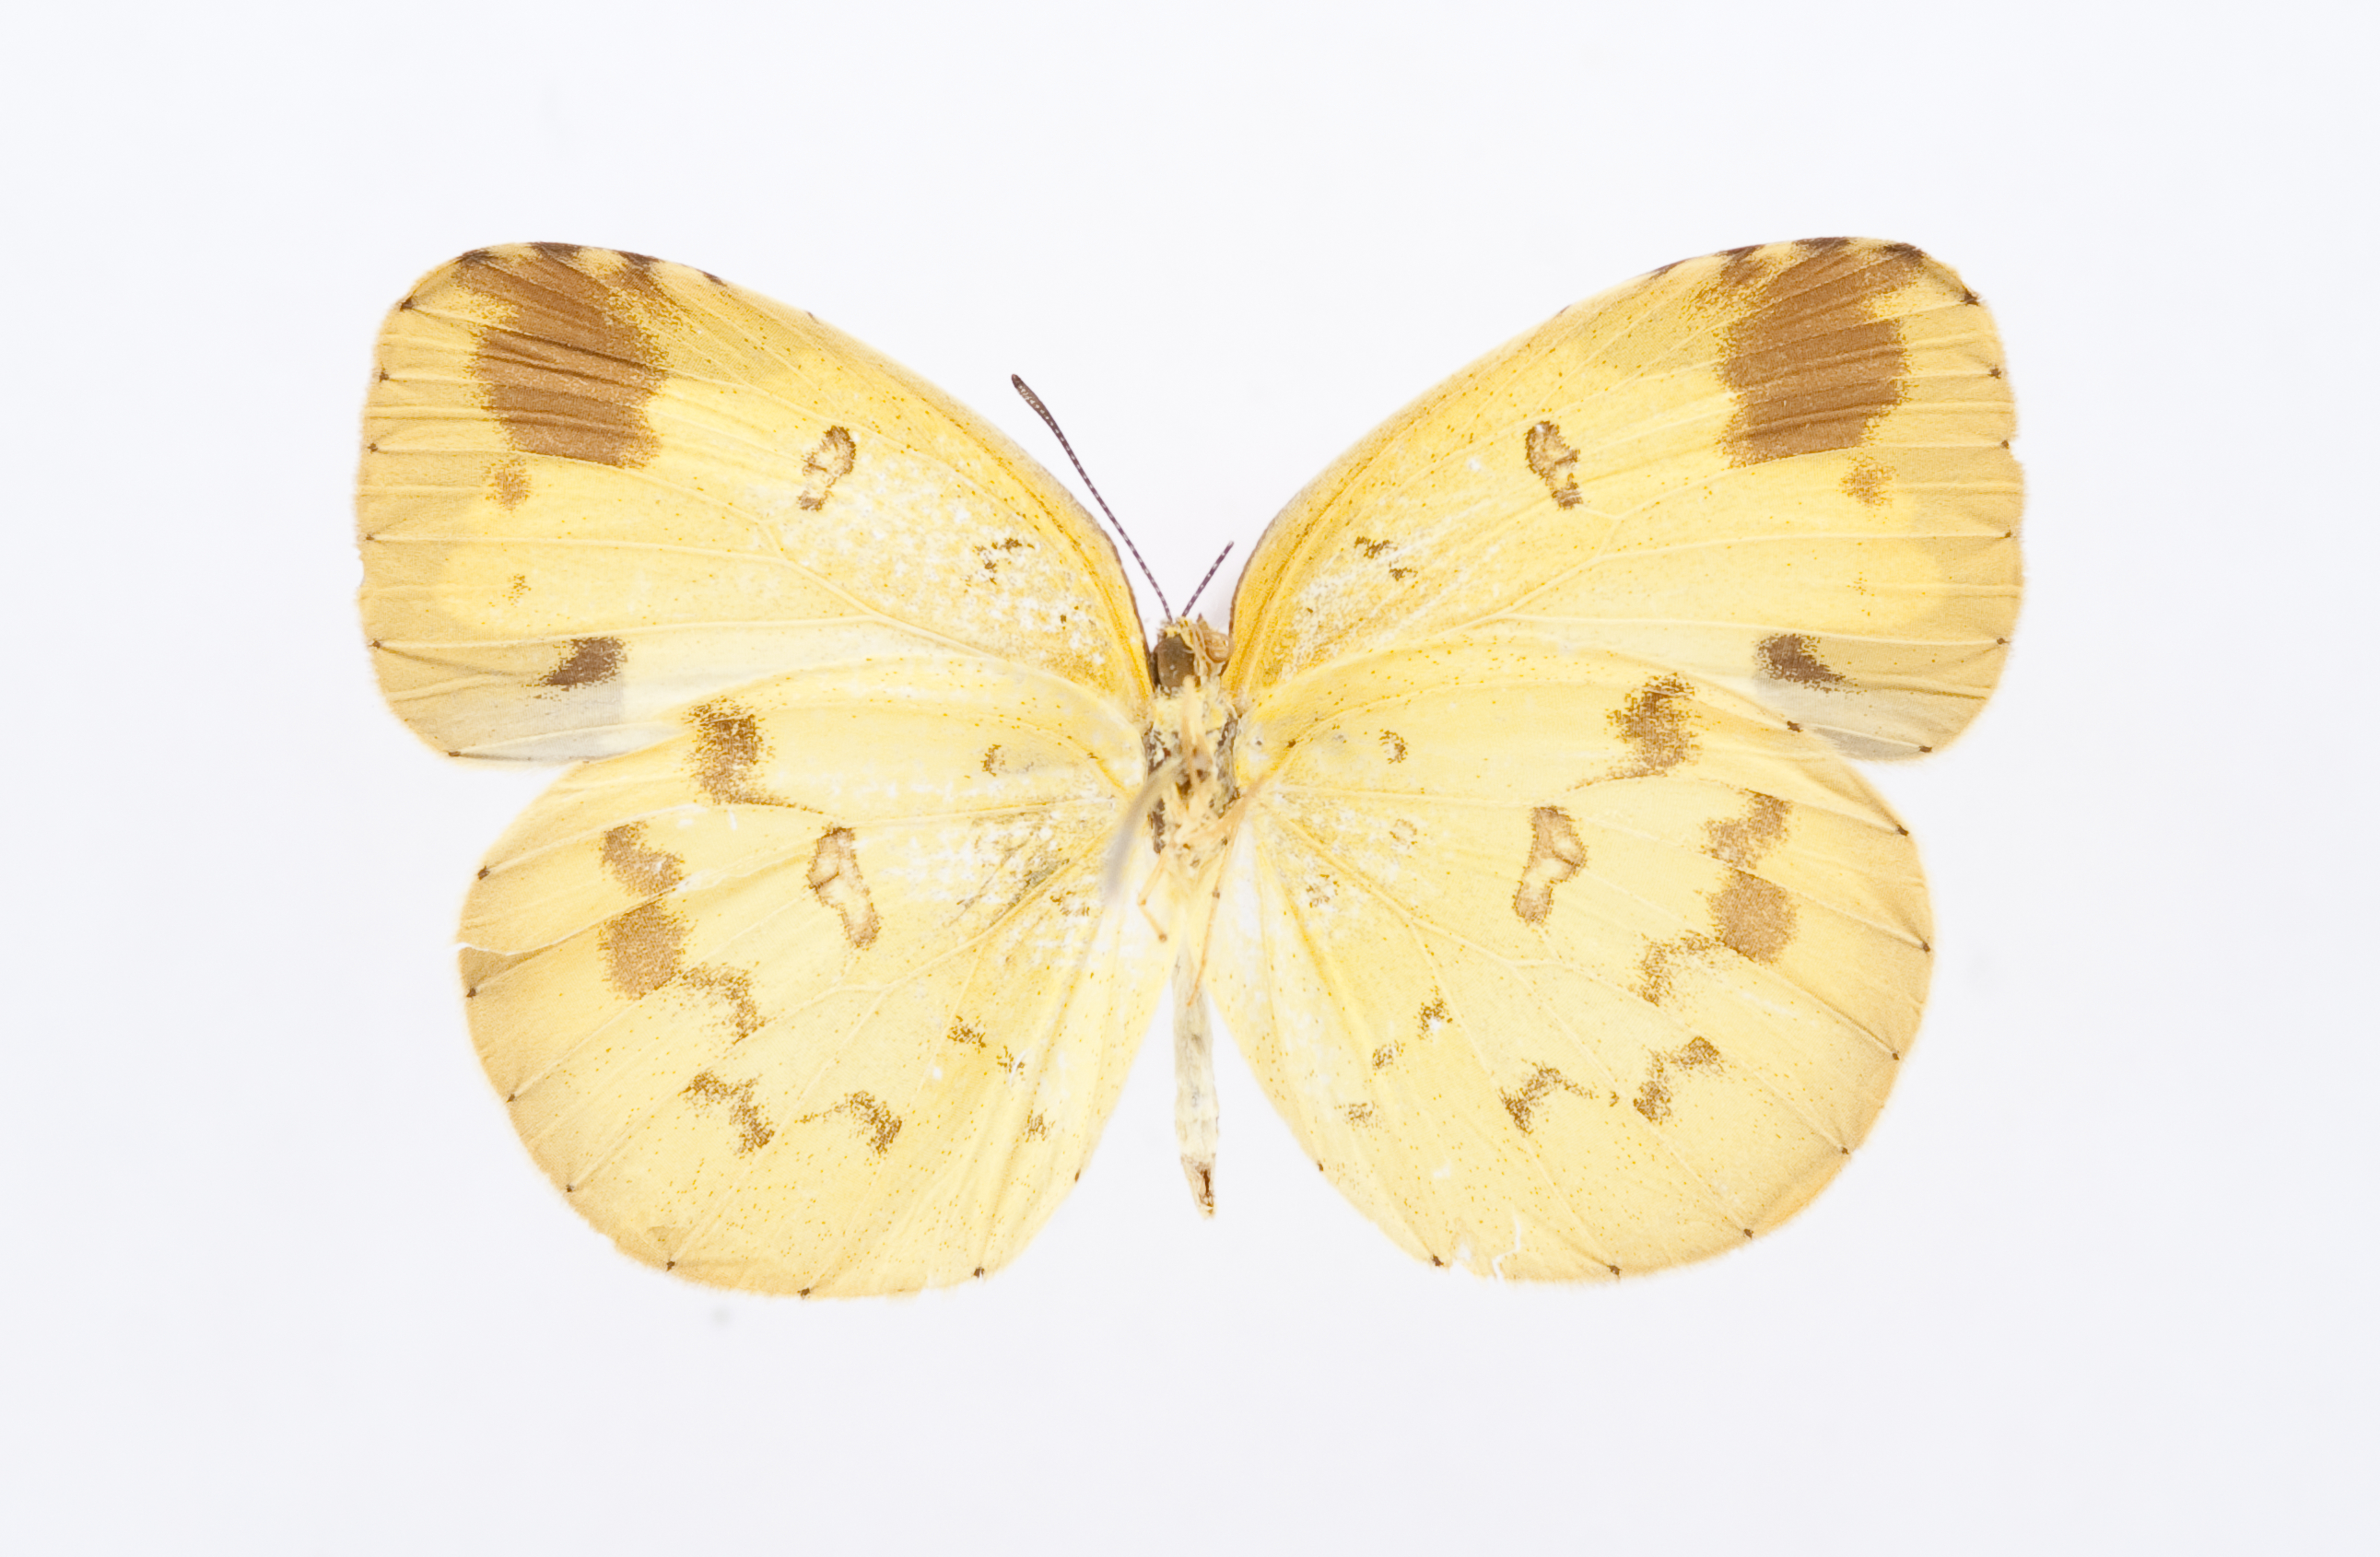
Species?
Eurema simulatrix
